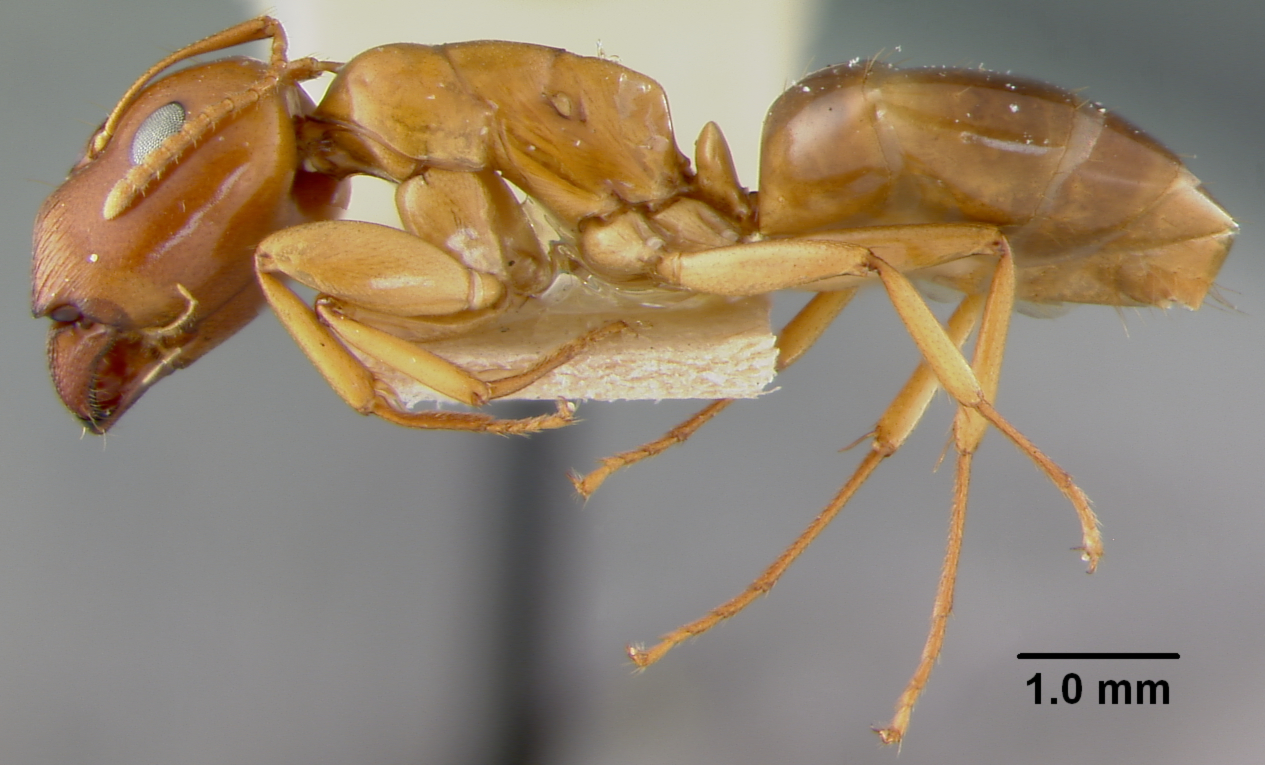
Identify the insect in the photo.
Camponotus janus
